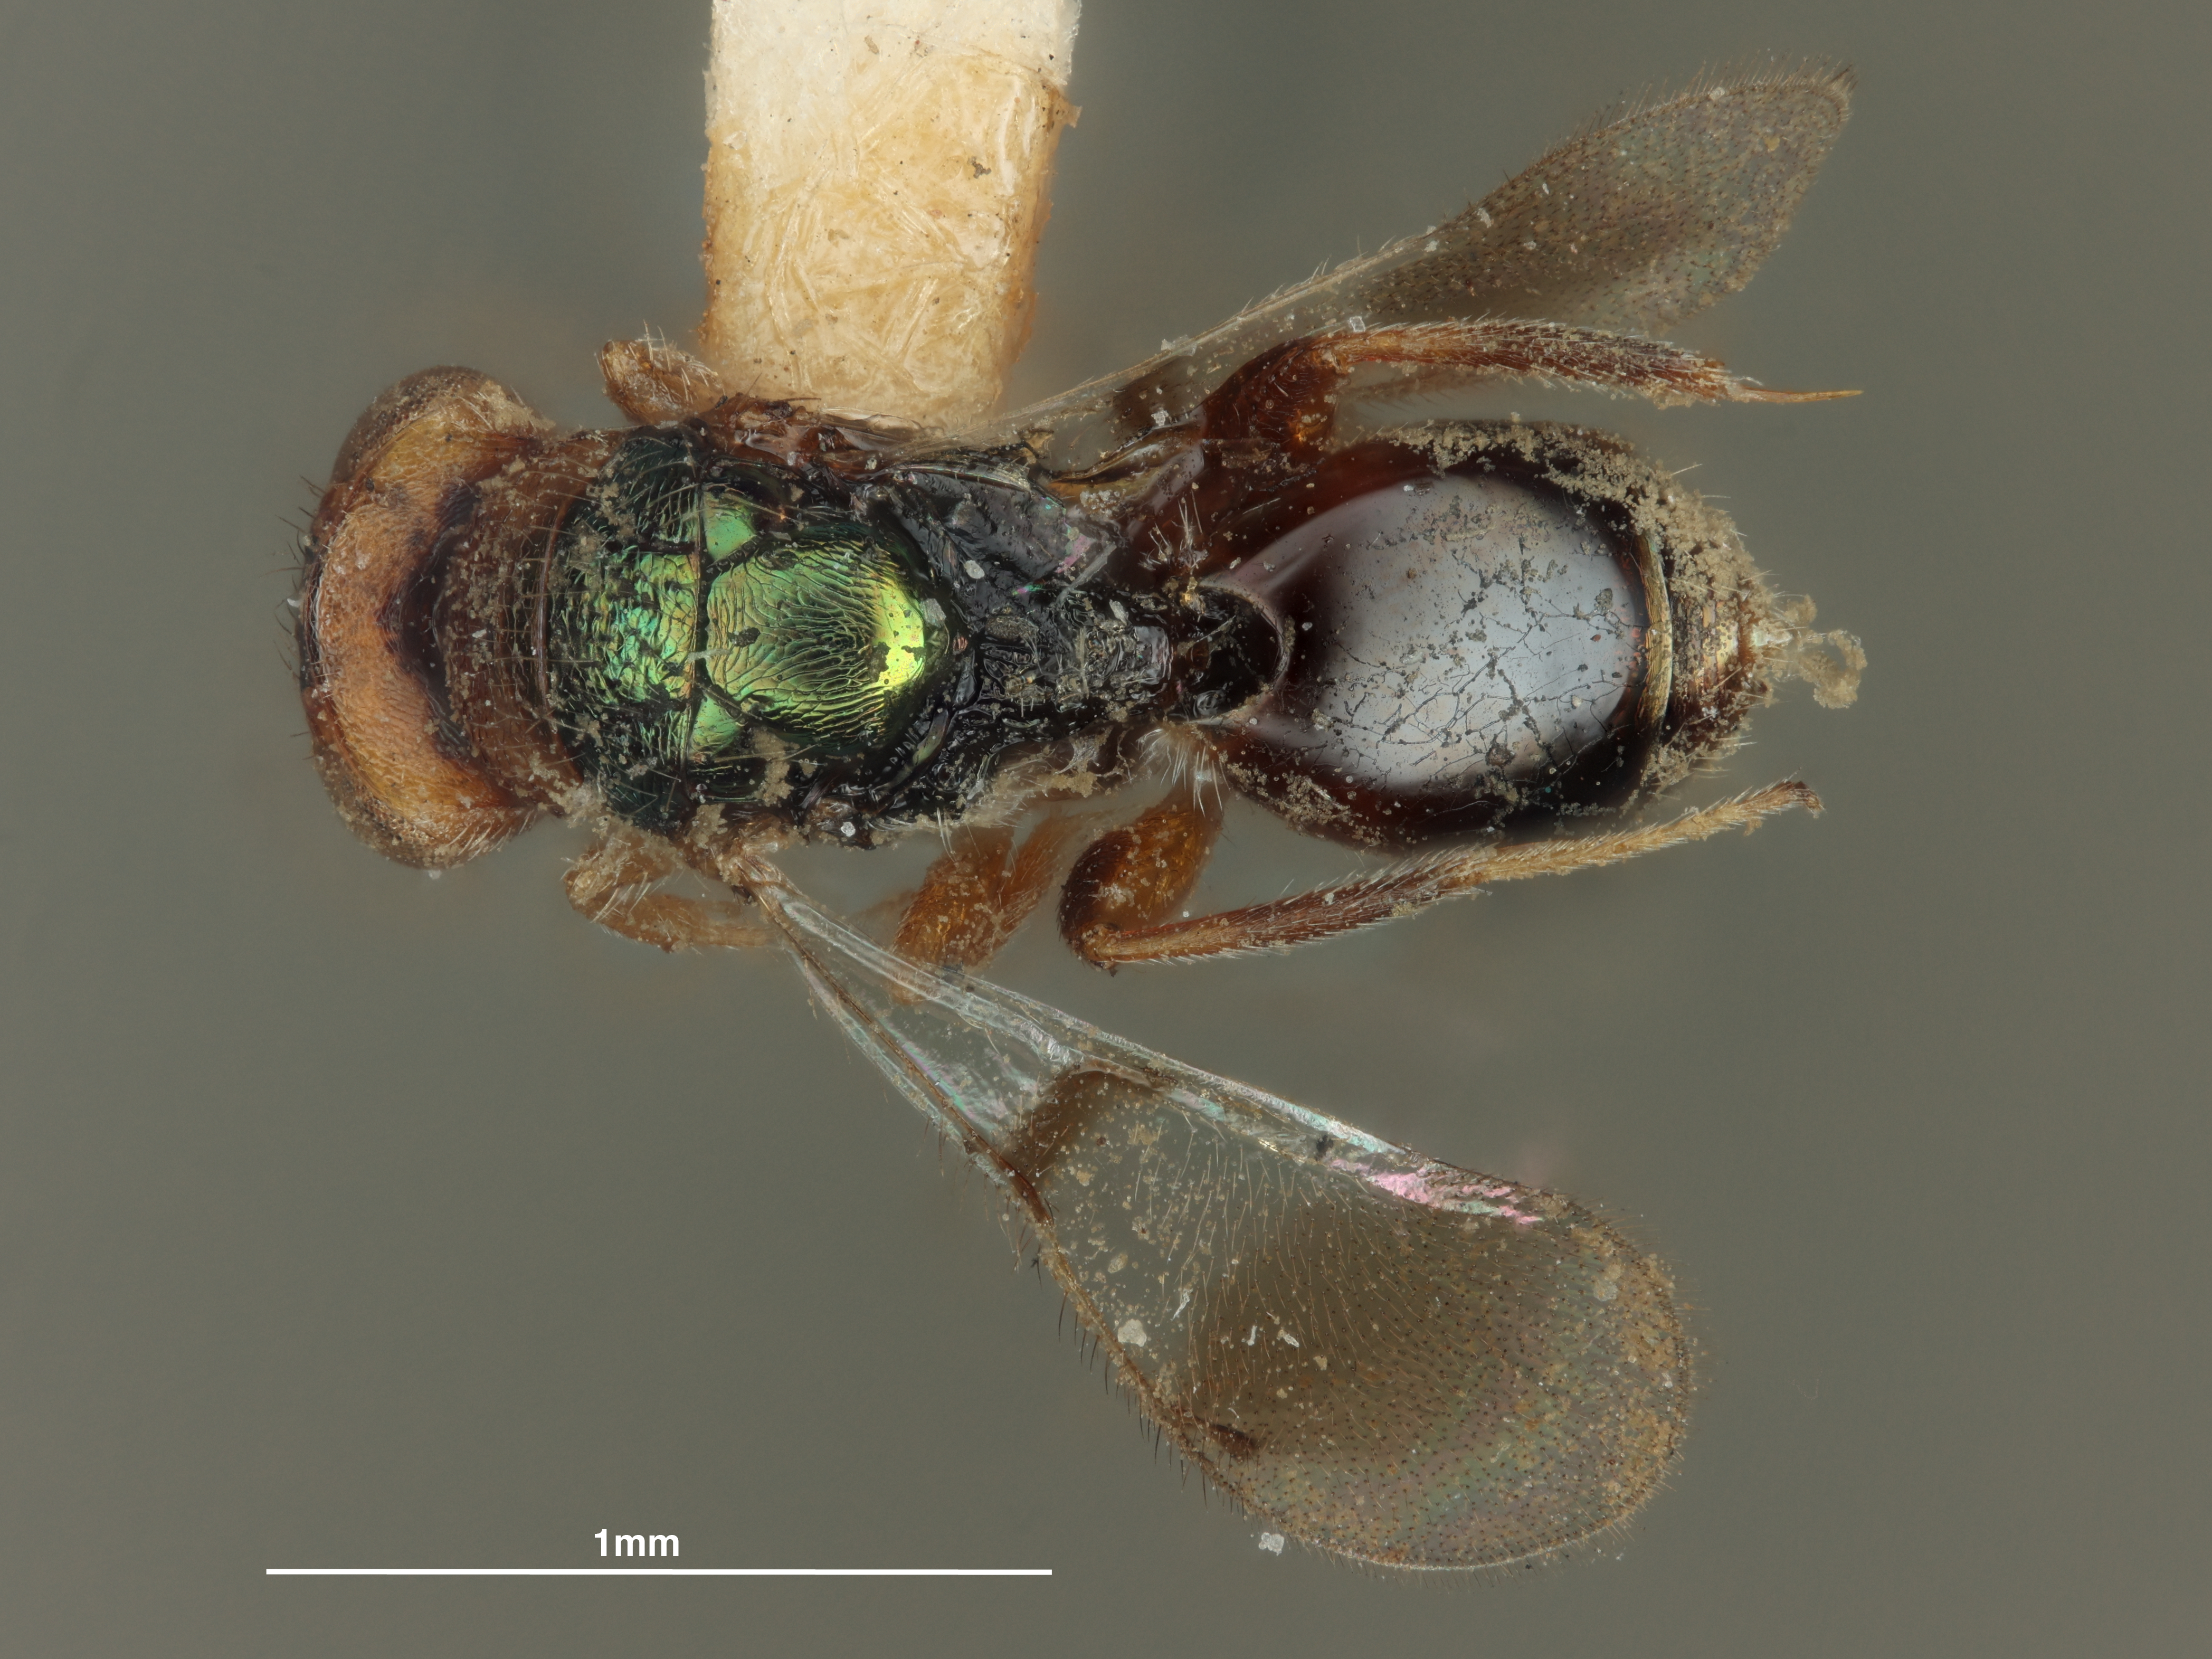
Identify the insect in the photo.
Ophelosia viridithorax
